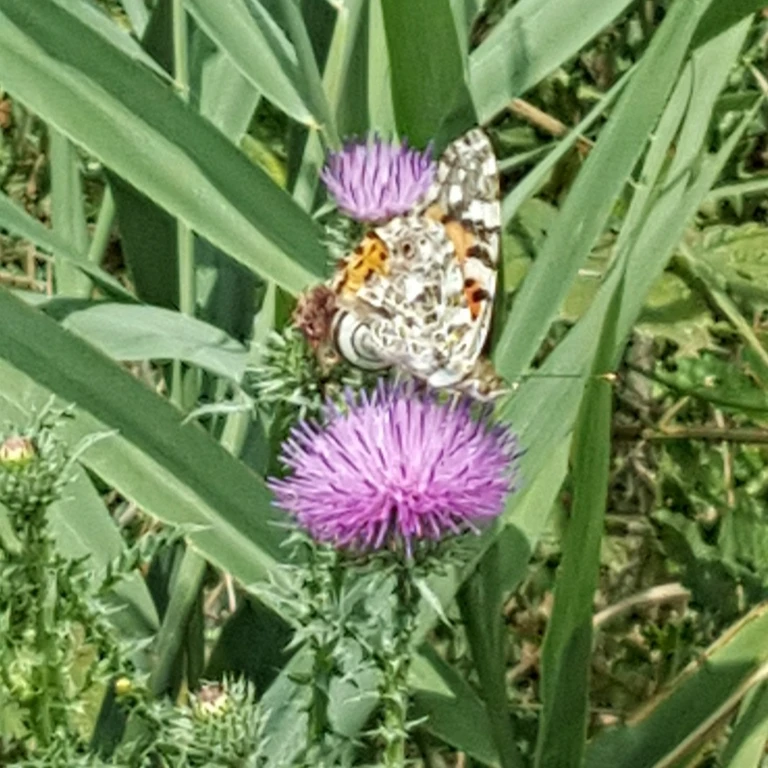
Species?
Vanessa cardui
